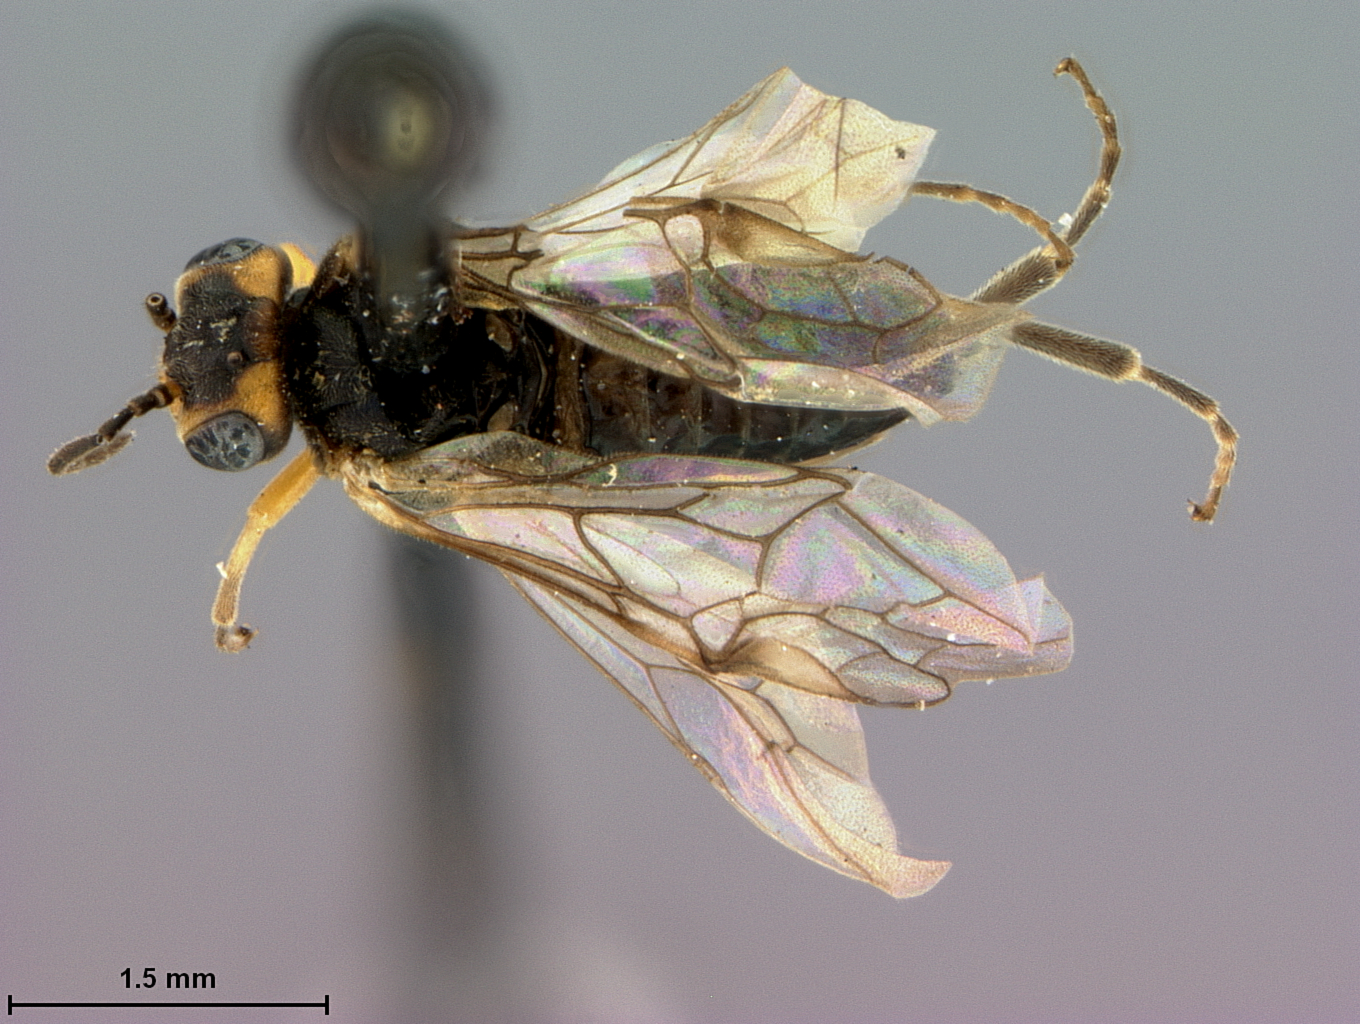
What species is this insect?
Hoplocampa californica
